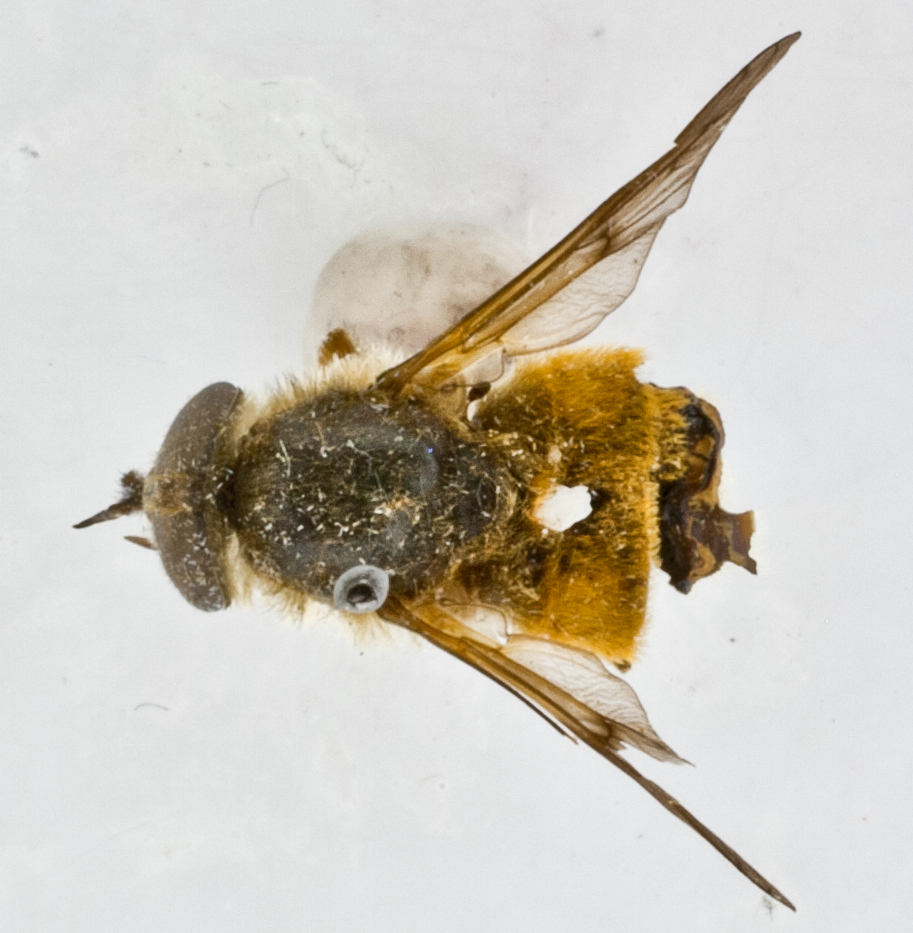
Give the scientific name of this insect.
Hybomitra nola
